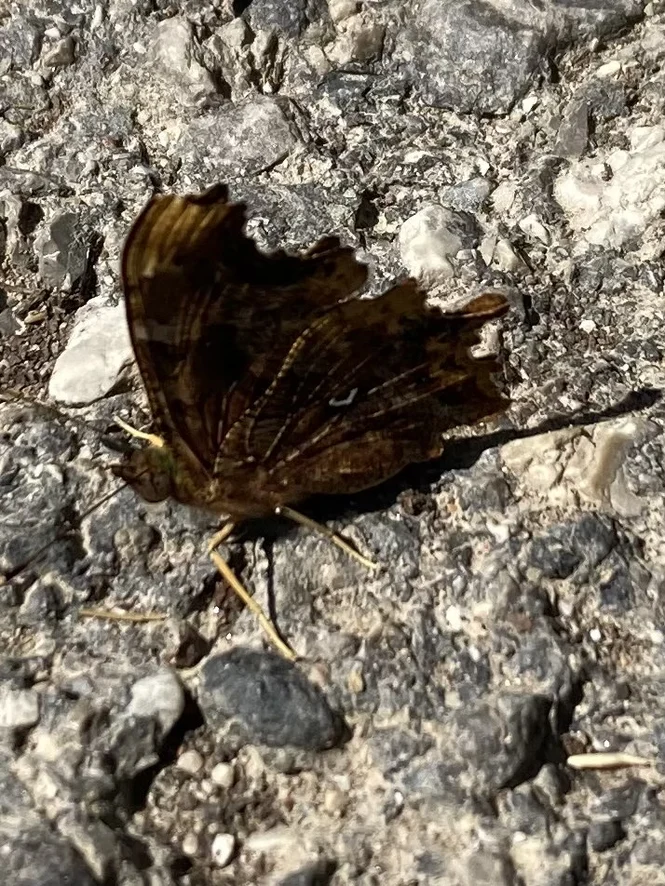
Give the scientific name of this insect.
Polygonia c-album
